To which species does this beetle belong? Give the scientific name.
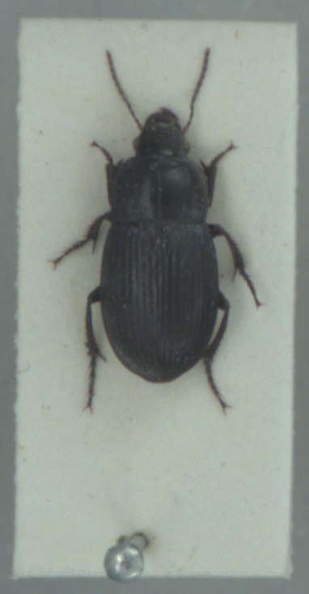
Harpalus serripes
